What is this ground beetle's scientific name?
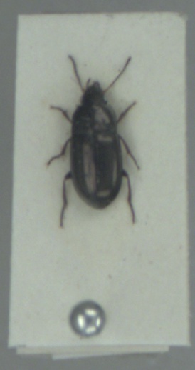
Amara tibialis
